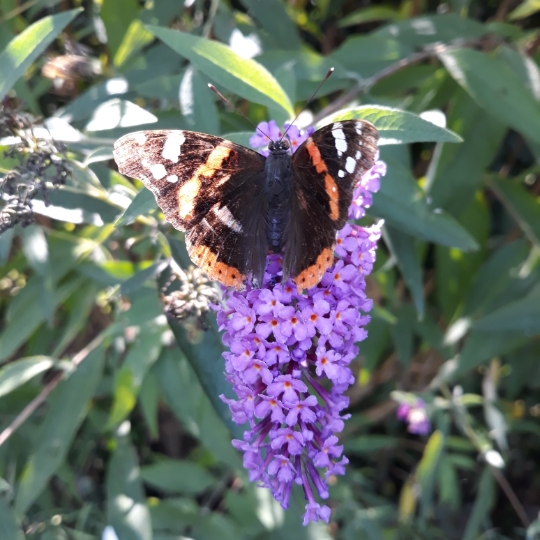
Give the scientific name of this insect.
Vanessa atalanta
